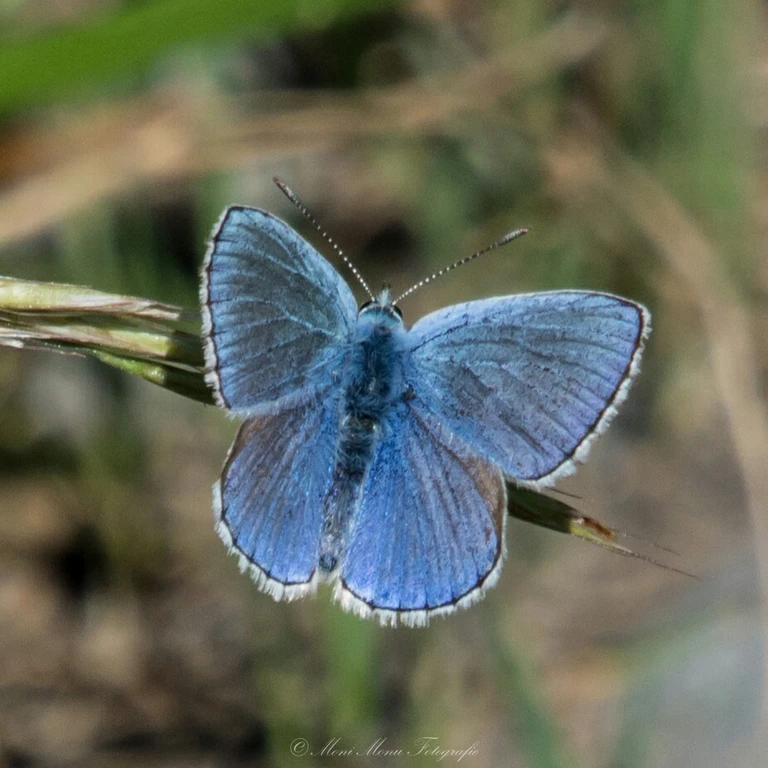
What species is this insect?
Lysandra bellargus
